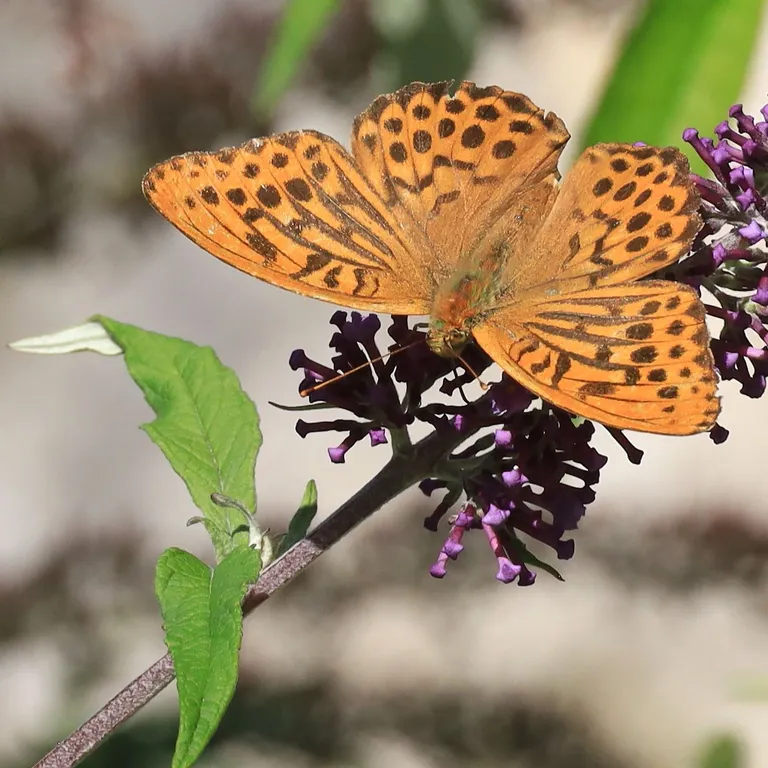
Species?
Argynnis paphia
